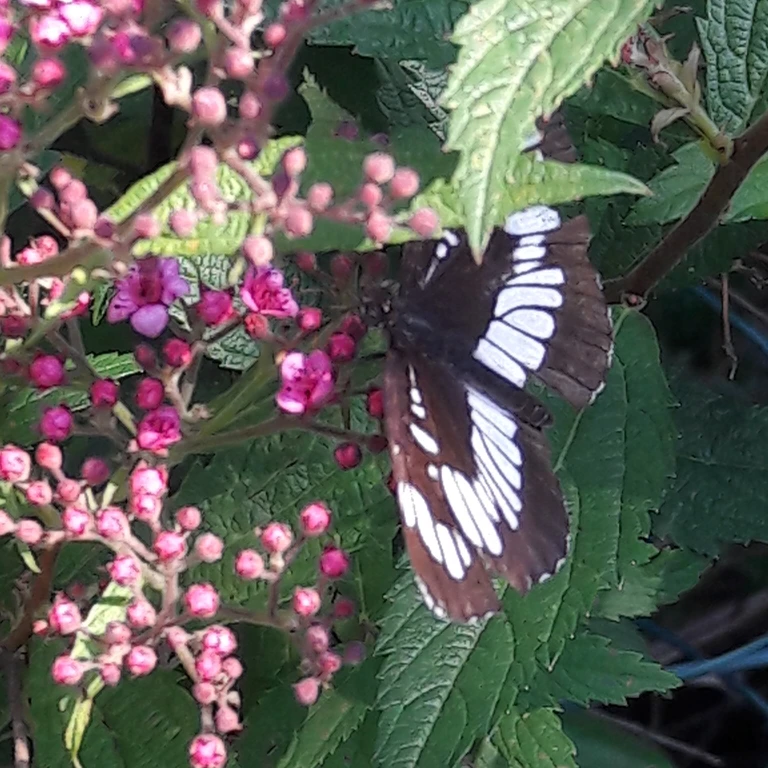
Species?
Neptis rivularis
